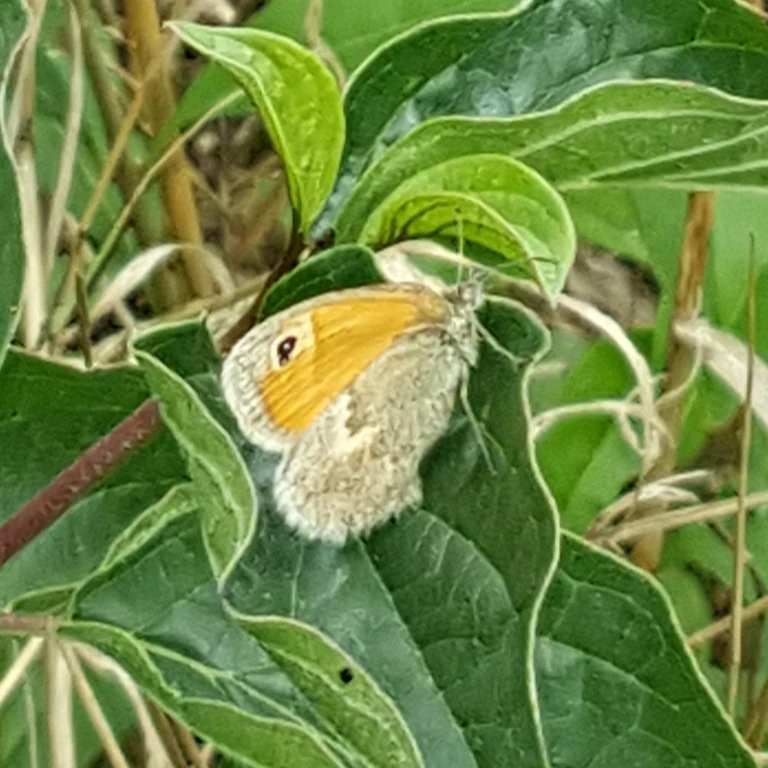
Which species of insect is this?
Coenonympha pamphilus
